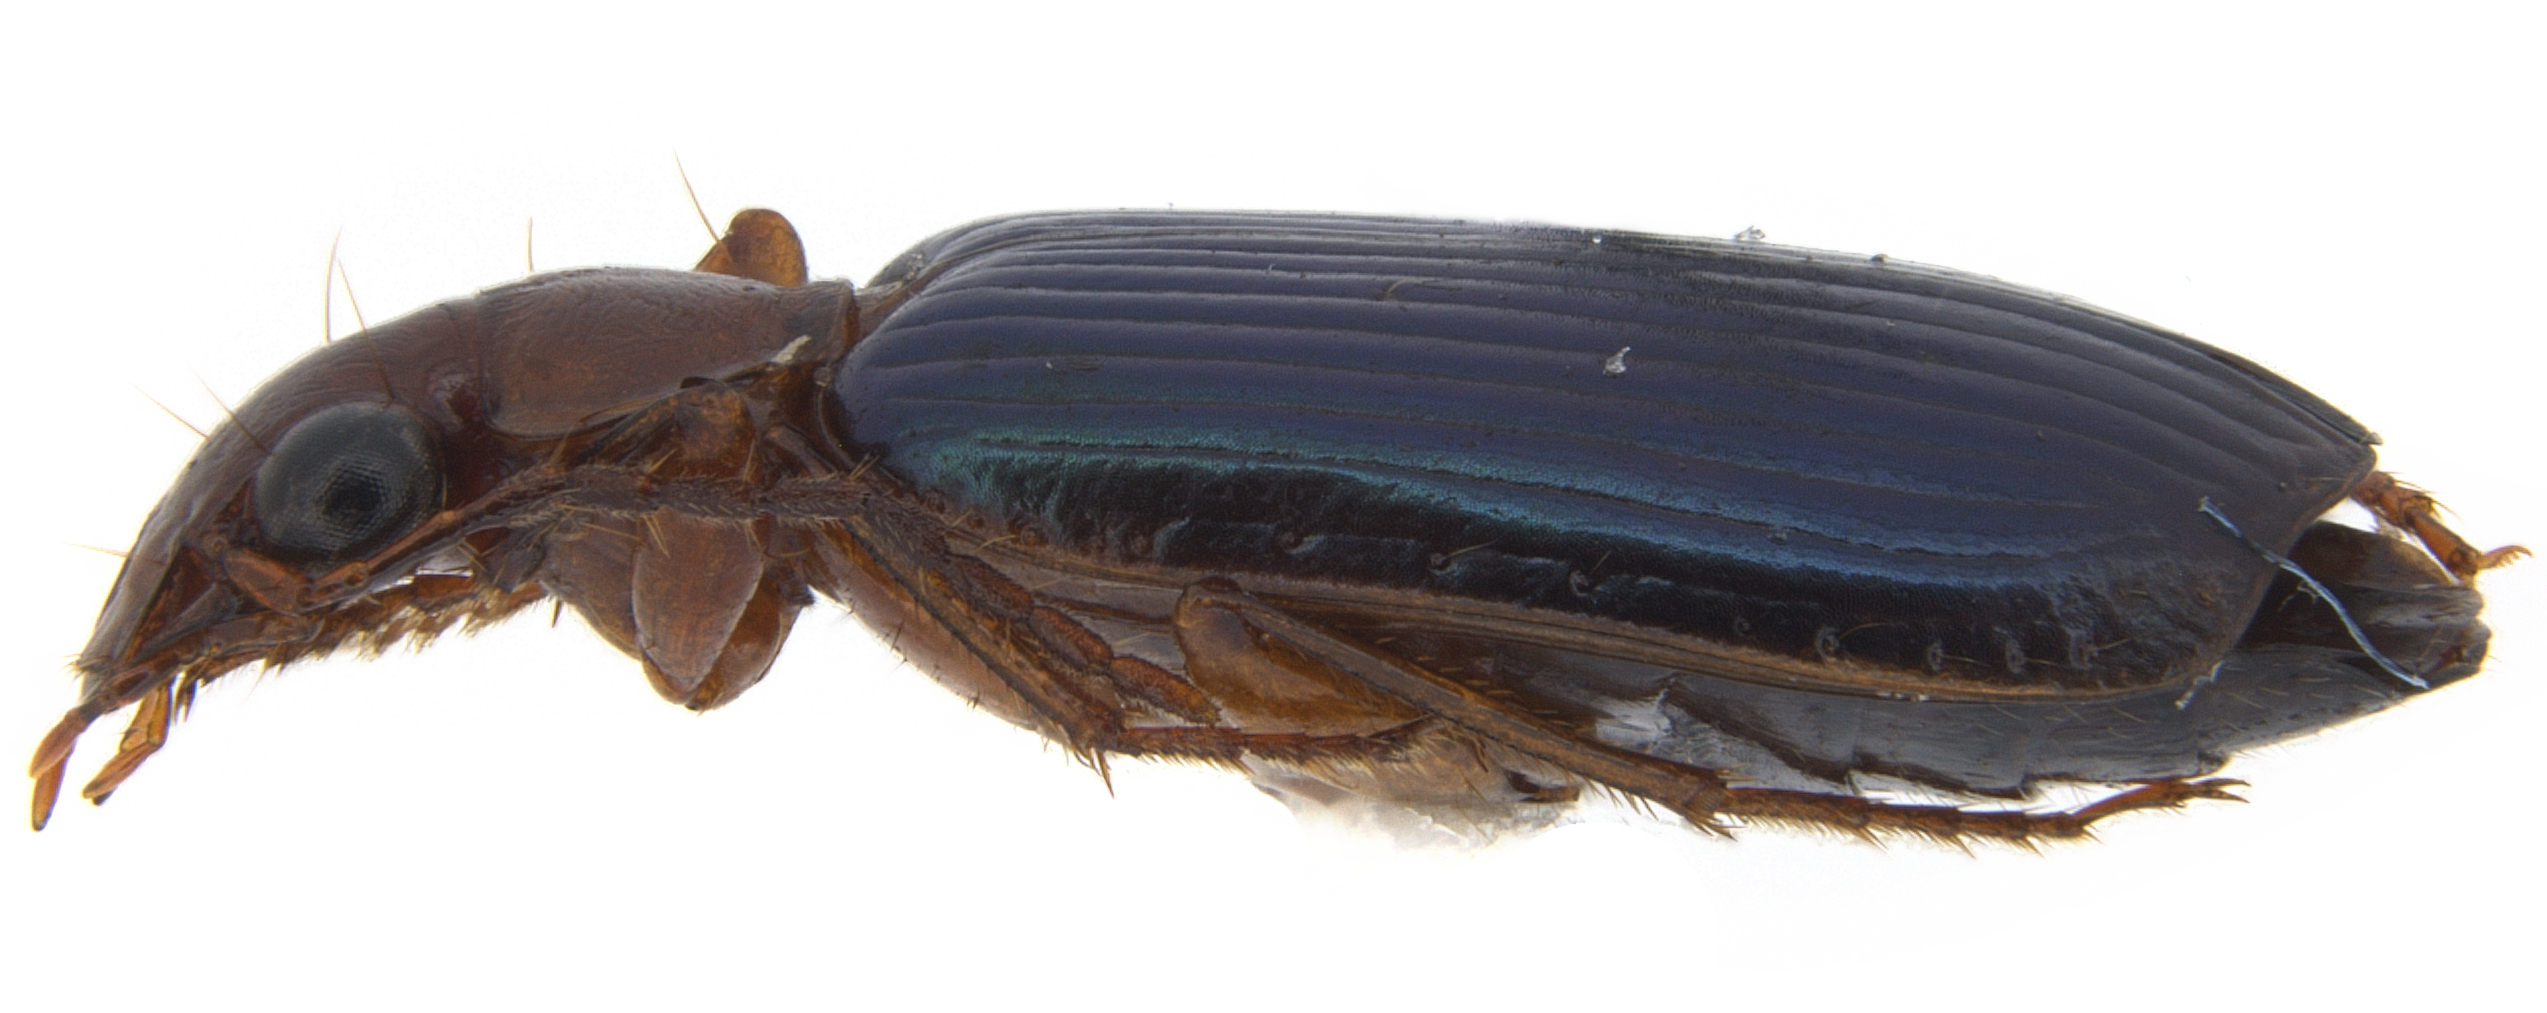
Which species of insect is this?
Lebia tuckeri
